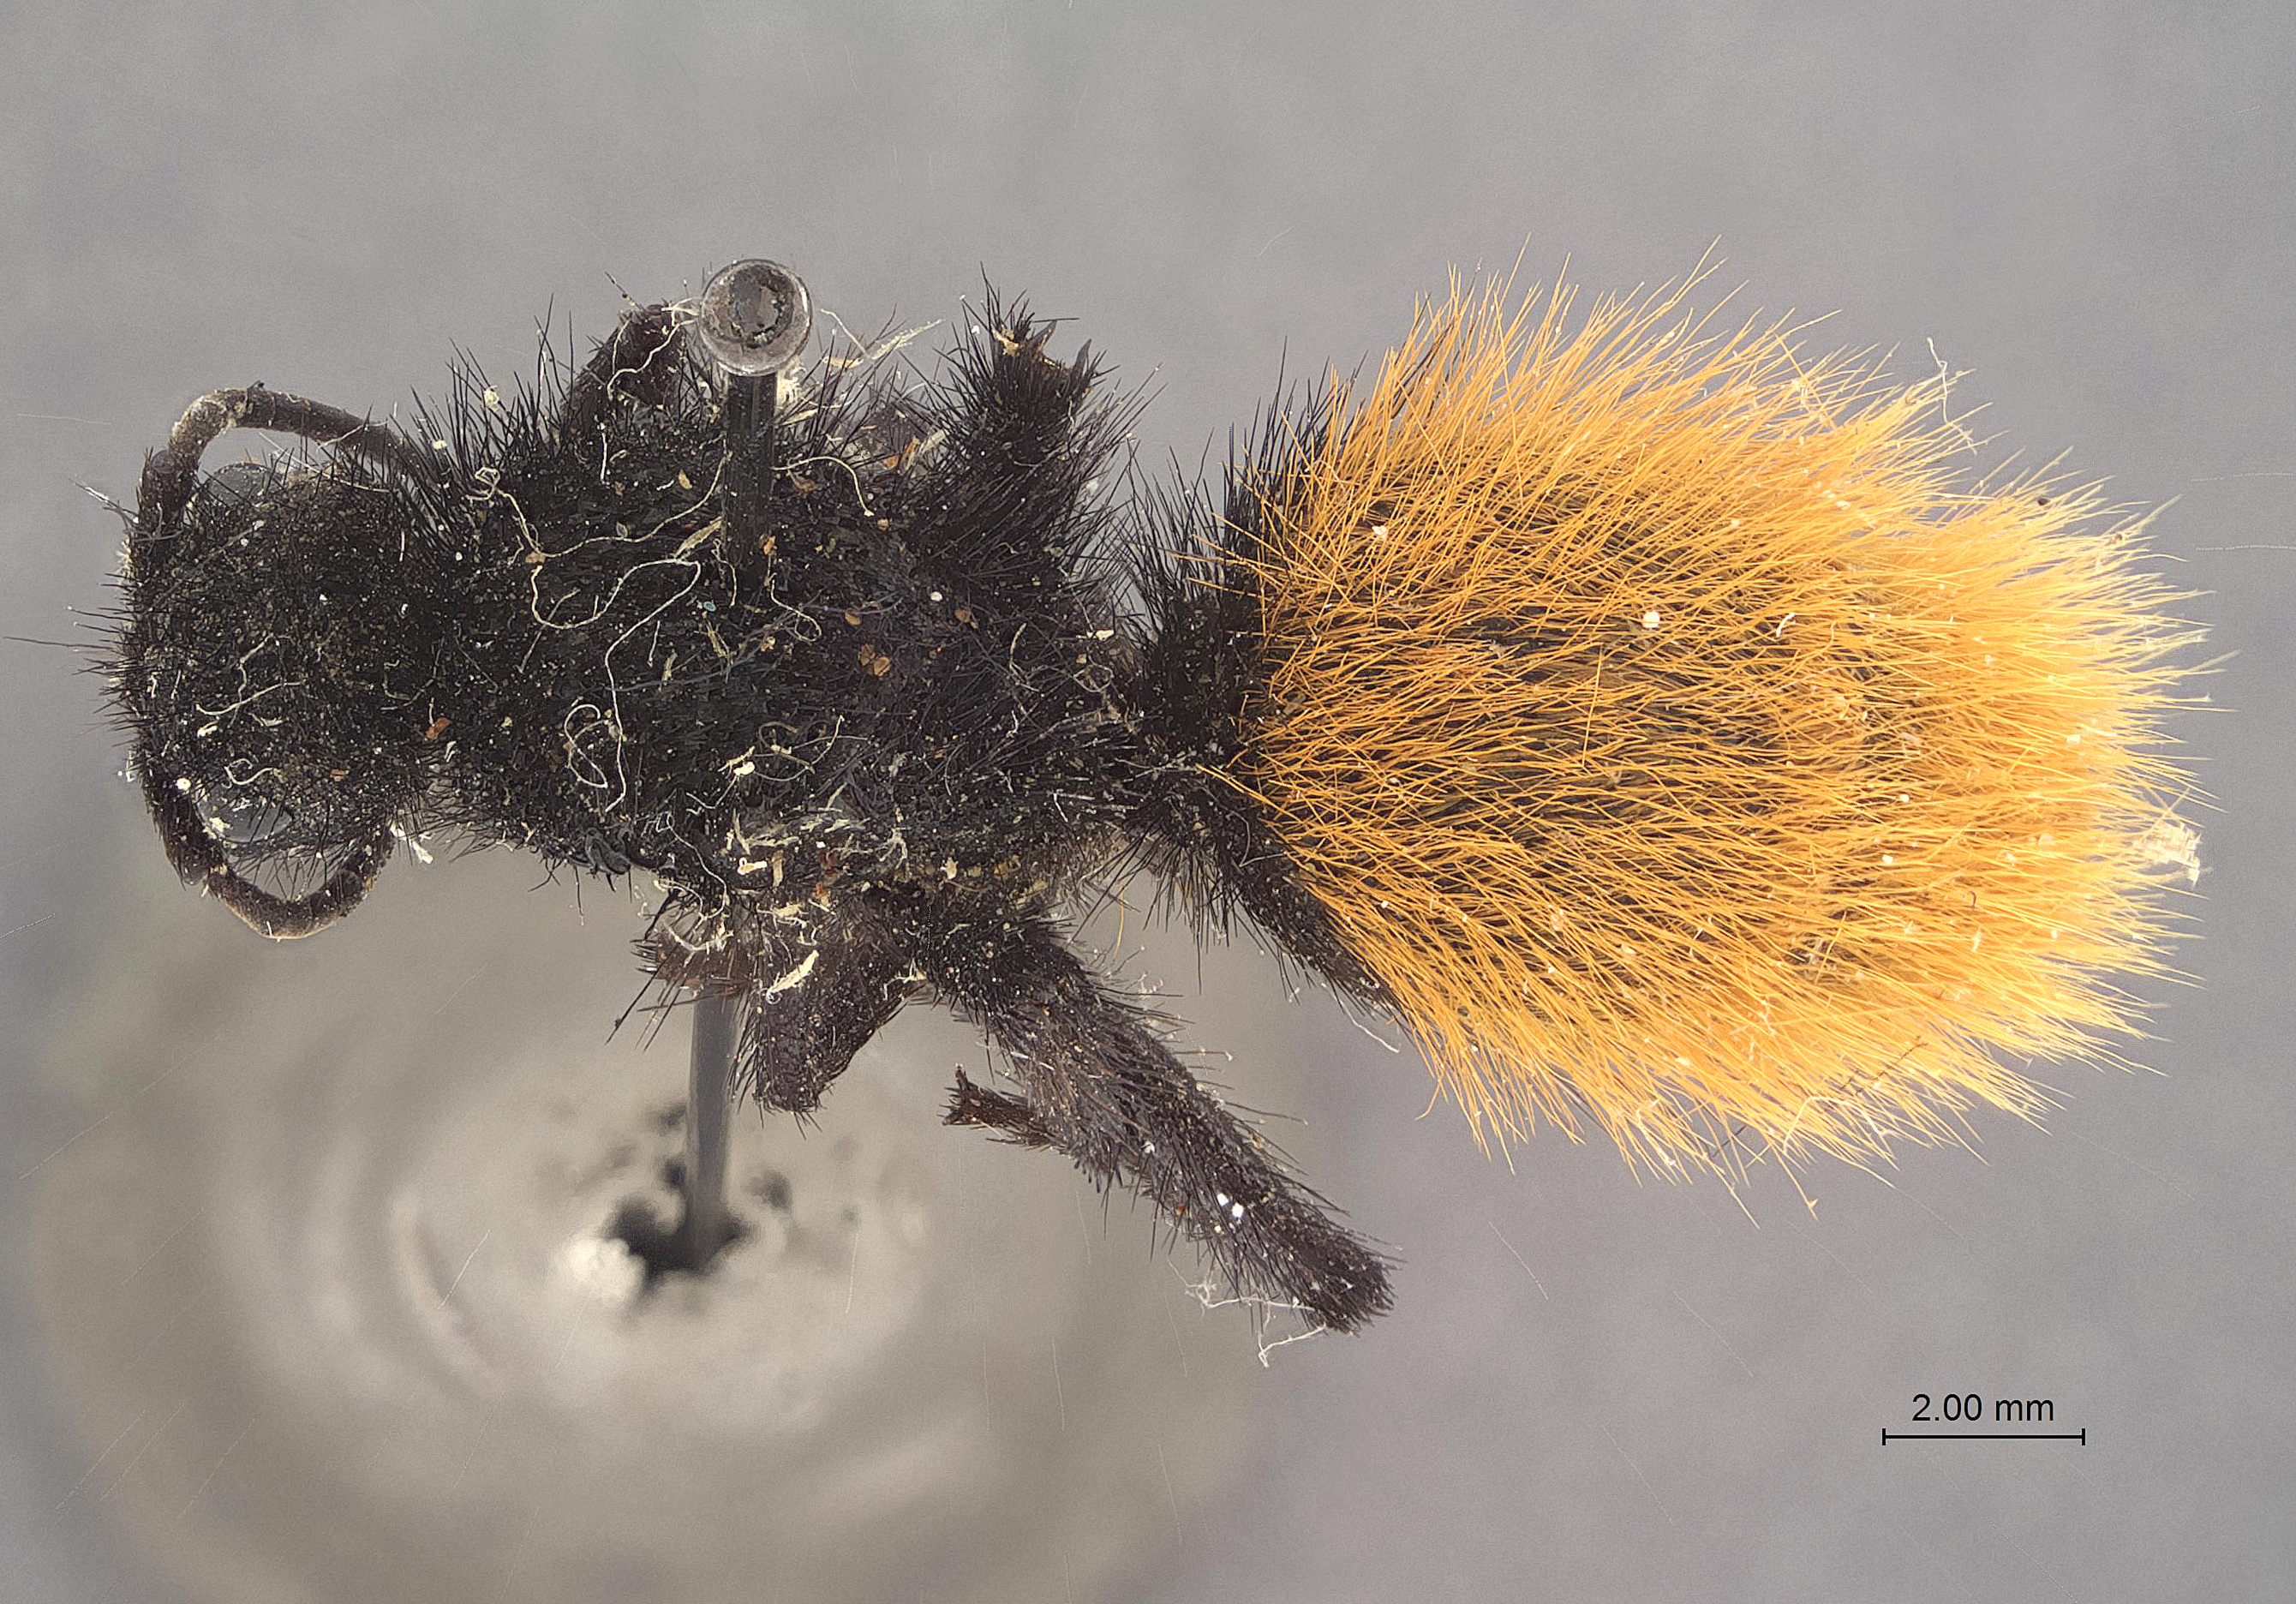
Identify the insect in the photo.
Mutilla klugii
